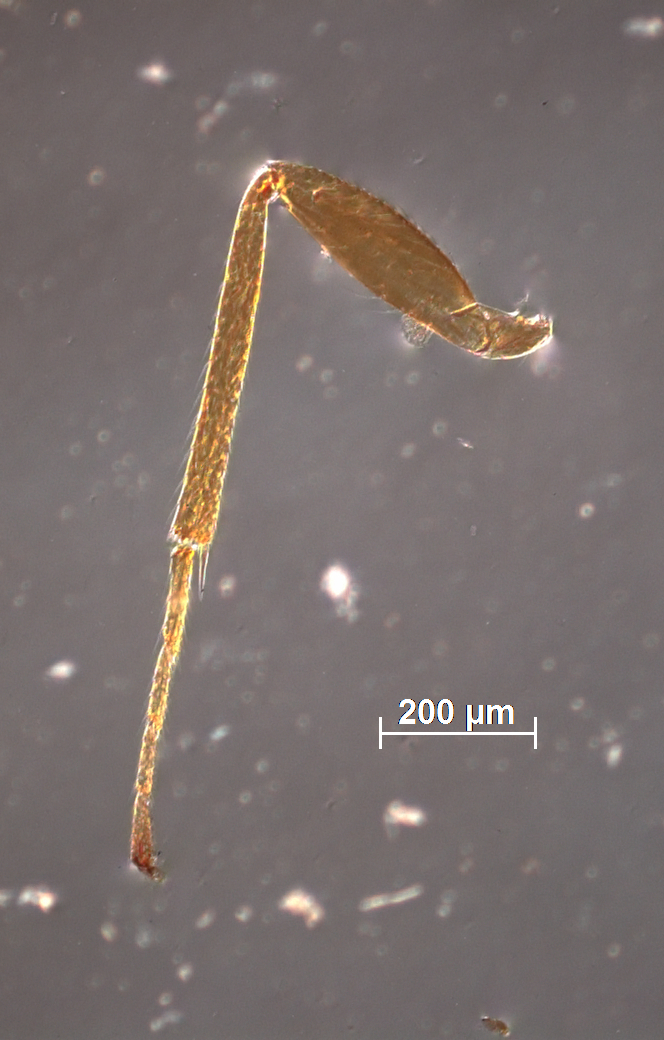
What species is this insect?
Tetrastichus tritrichia
